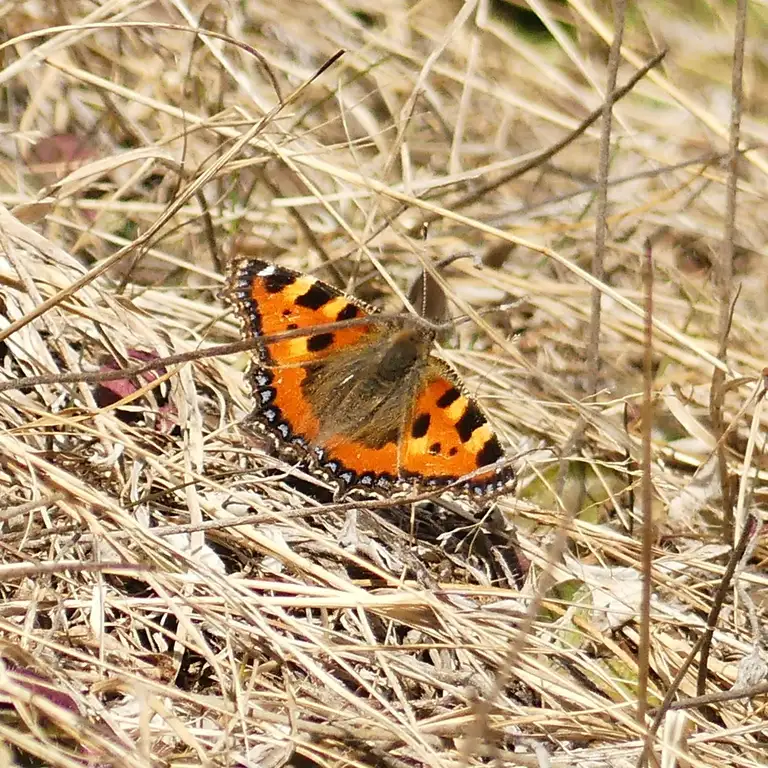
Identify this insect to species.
Aglais urticae
